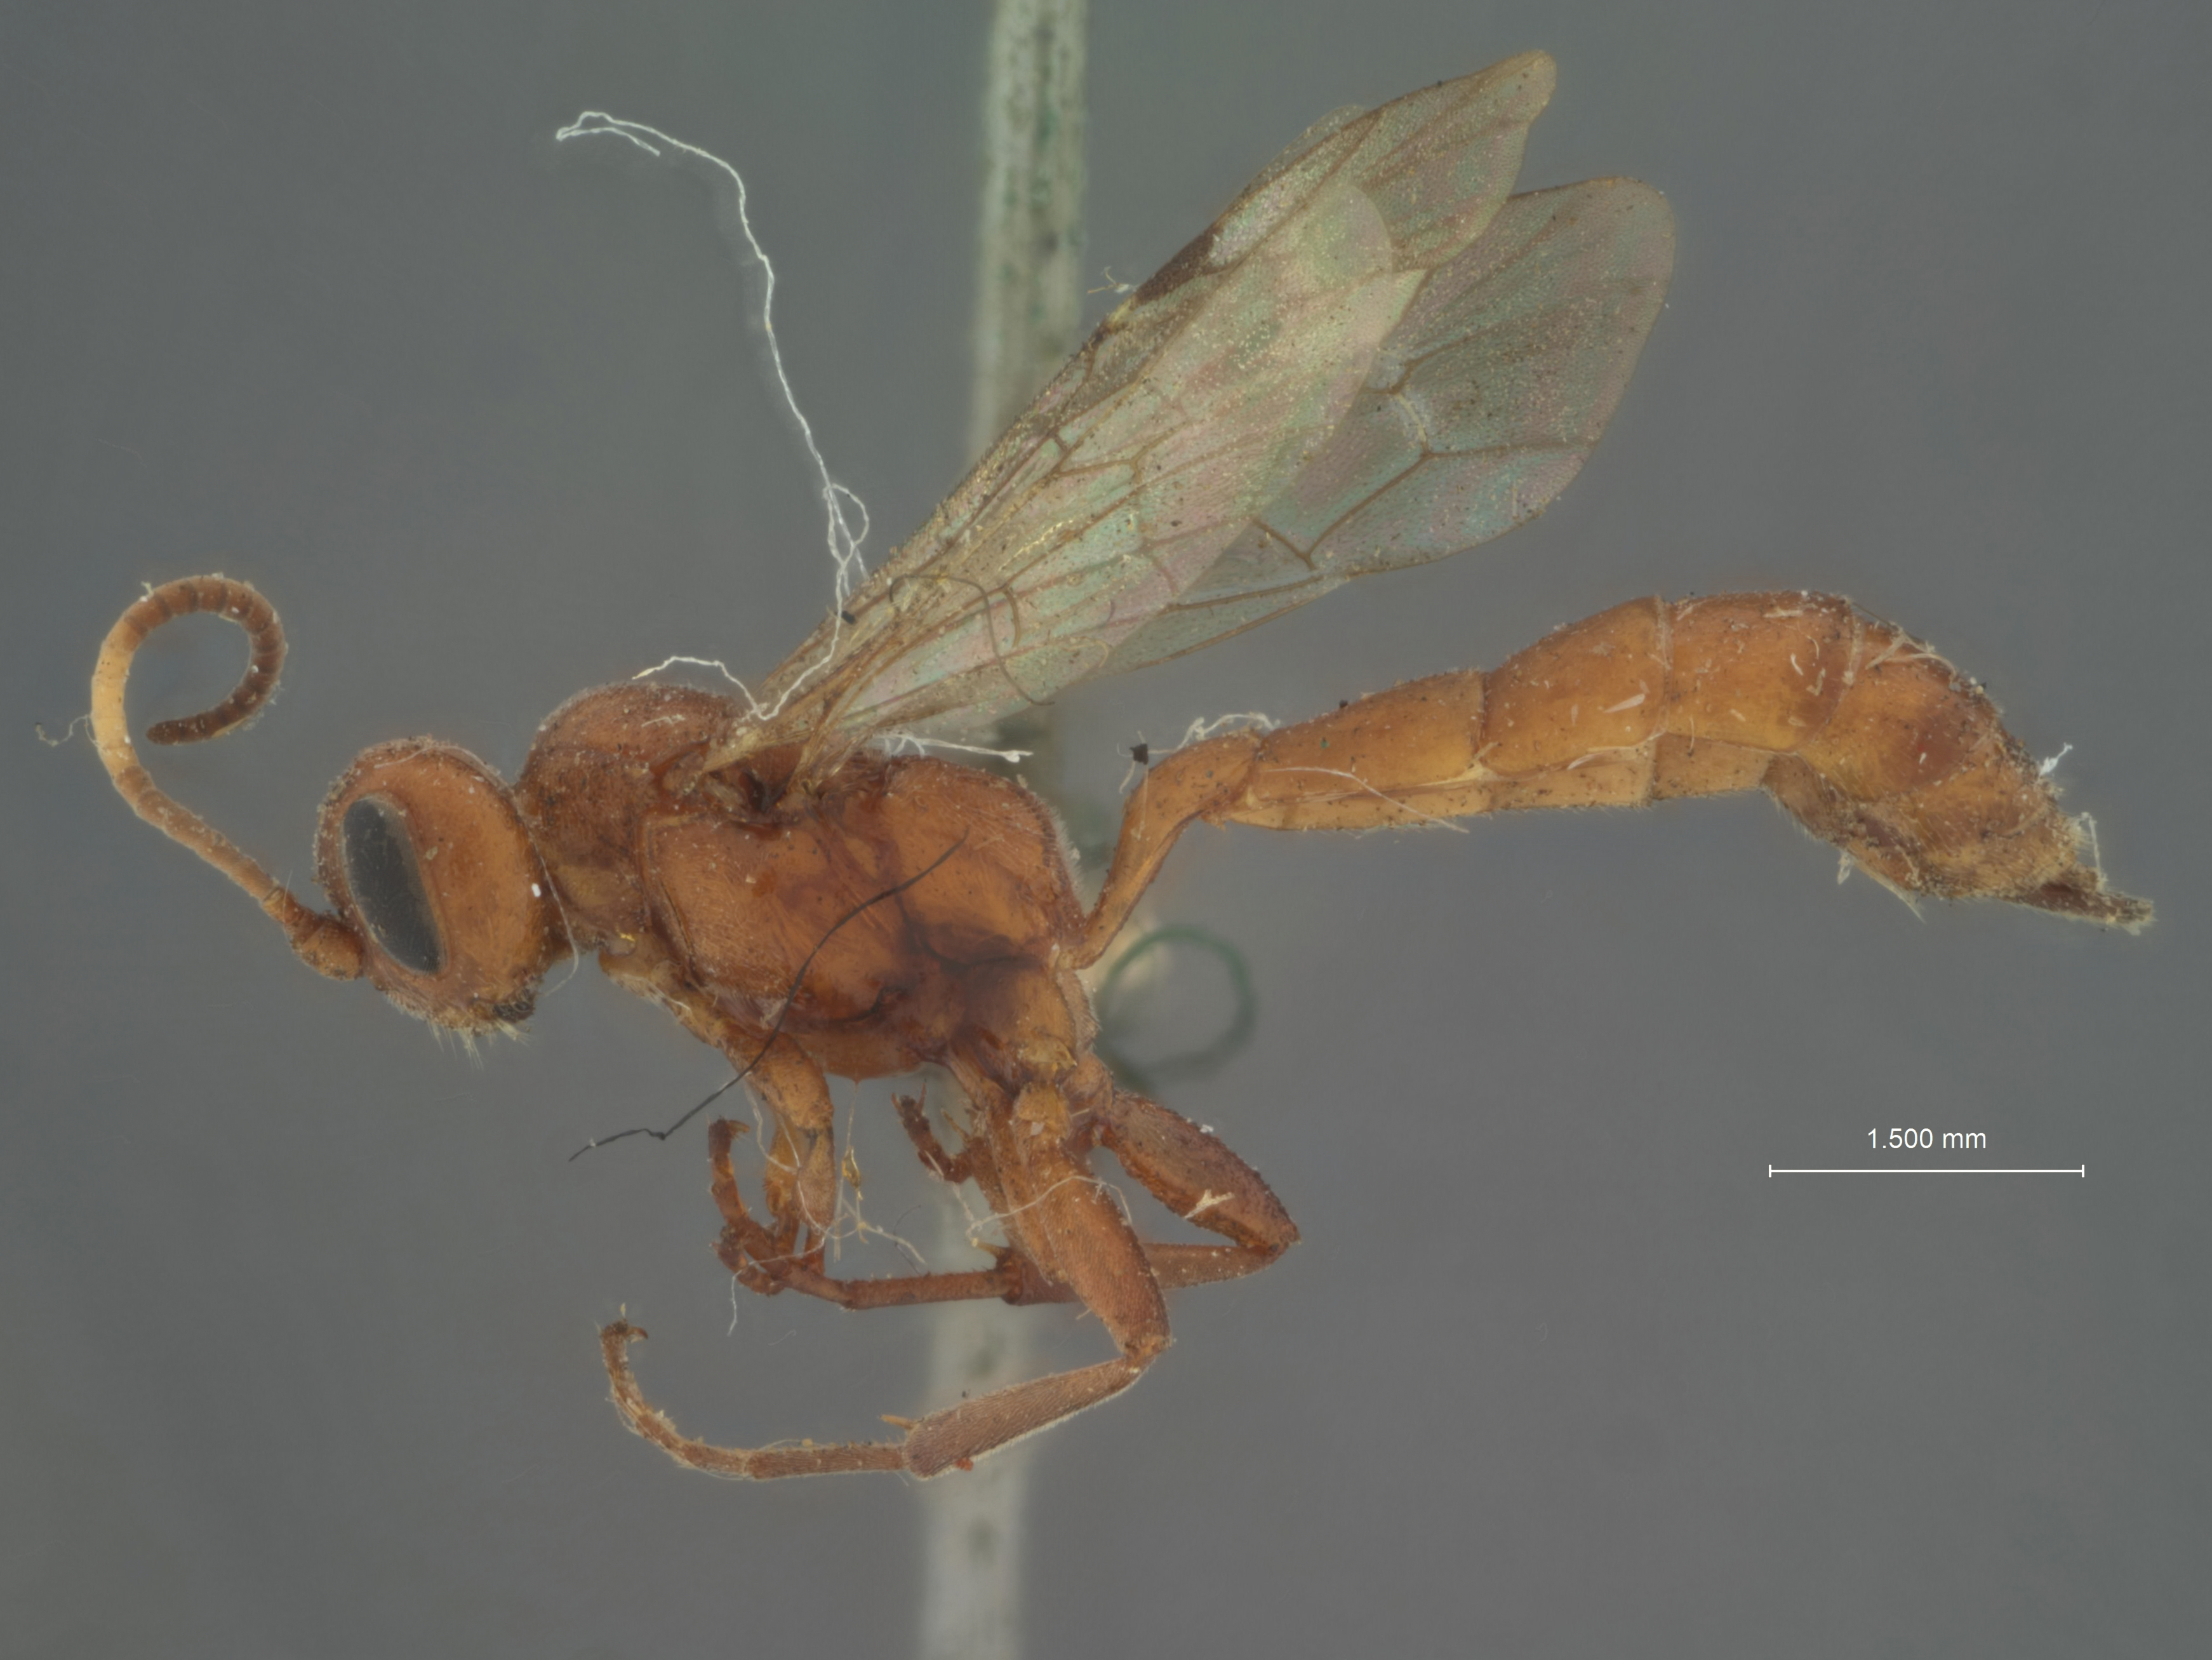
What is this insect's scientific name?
Colpognathus euryptychiae
